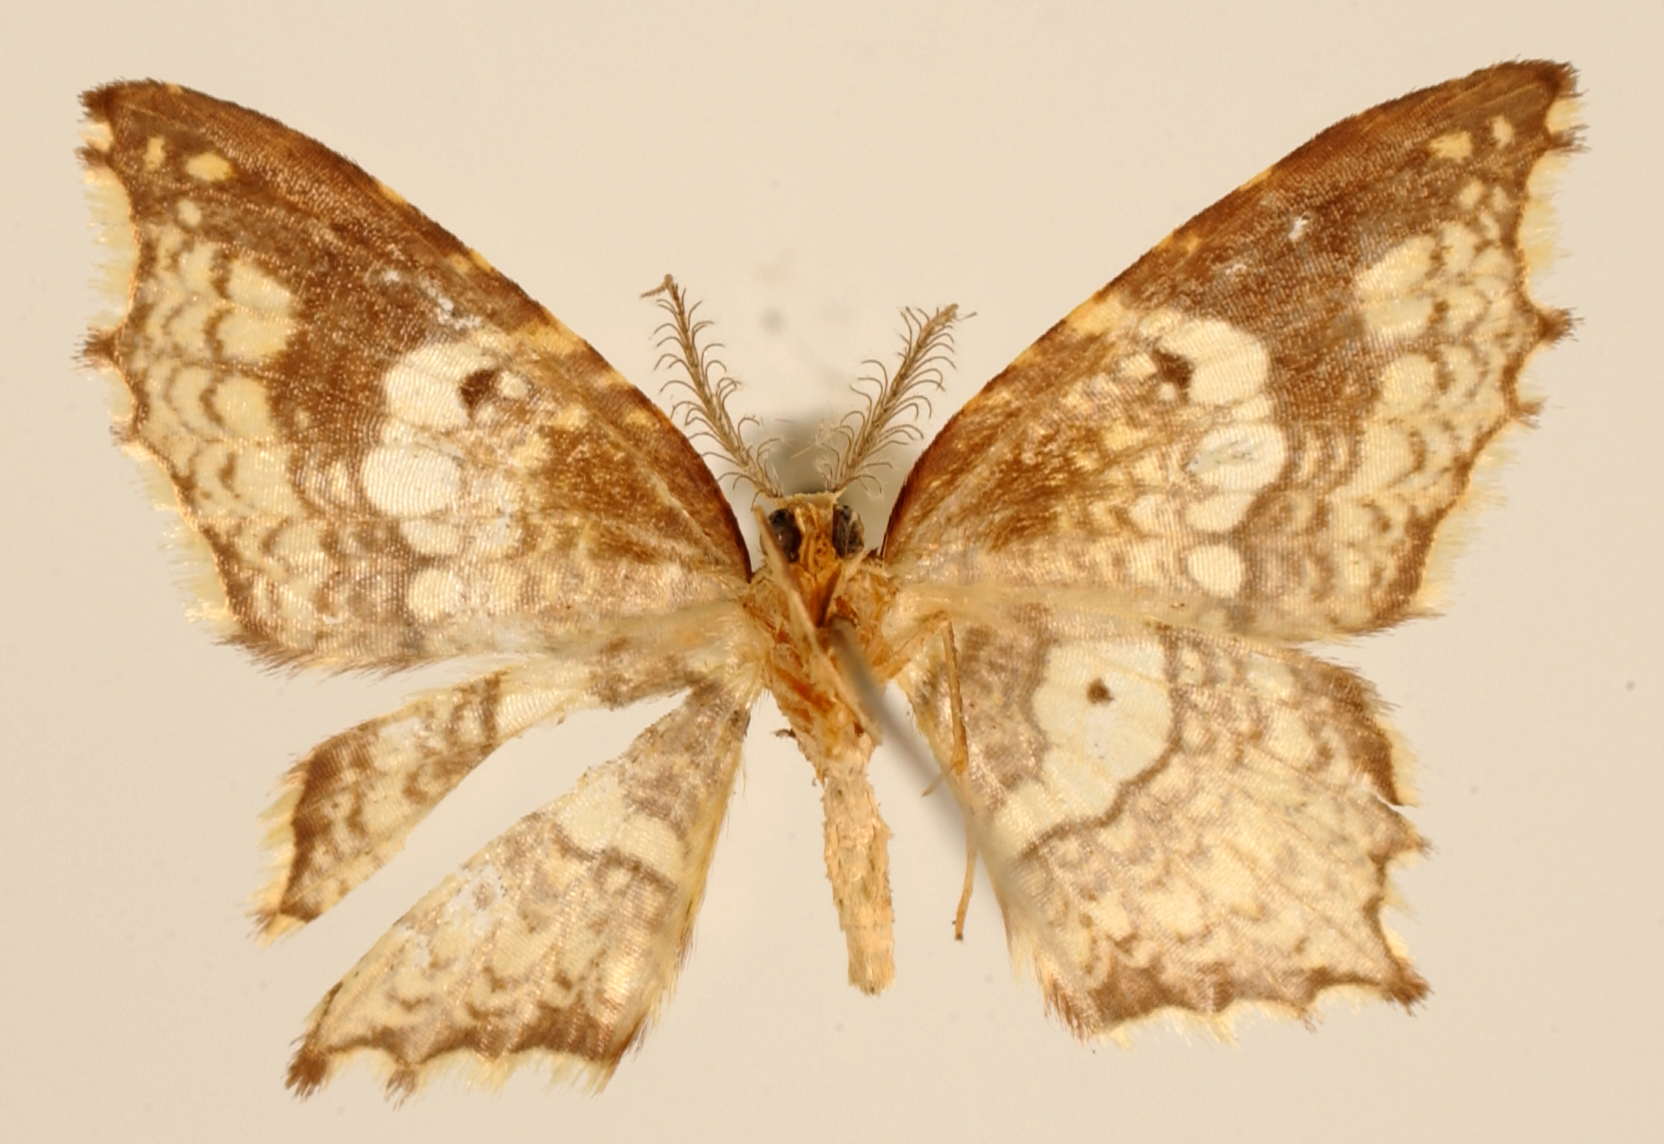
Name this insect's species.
Cambogia toporata
